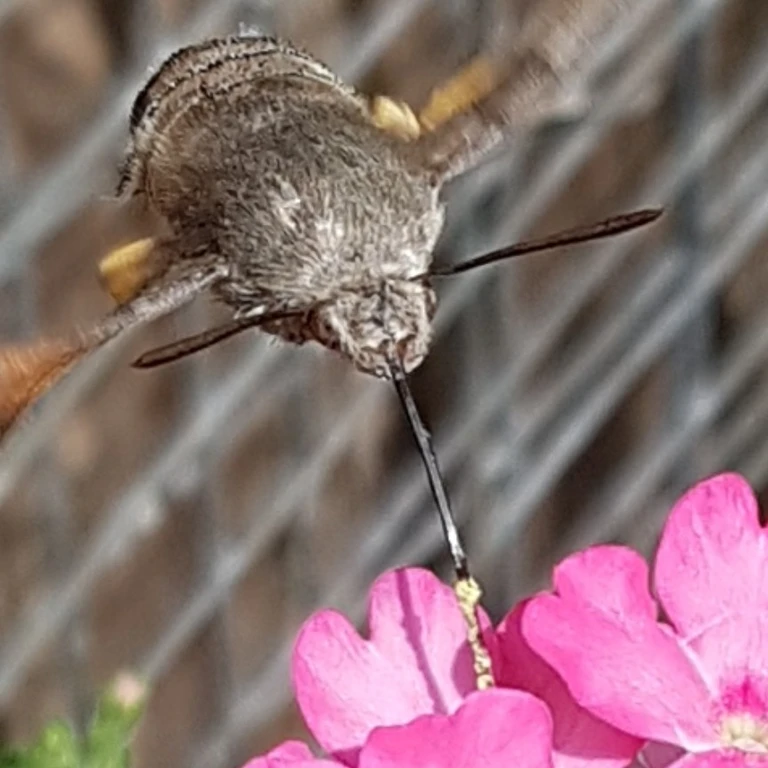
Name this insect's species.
Macroglossum stellatarum
